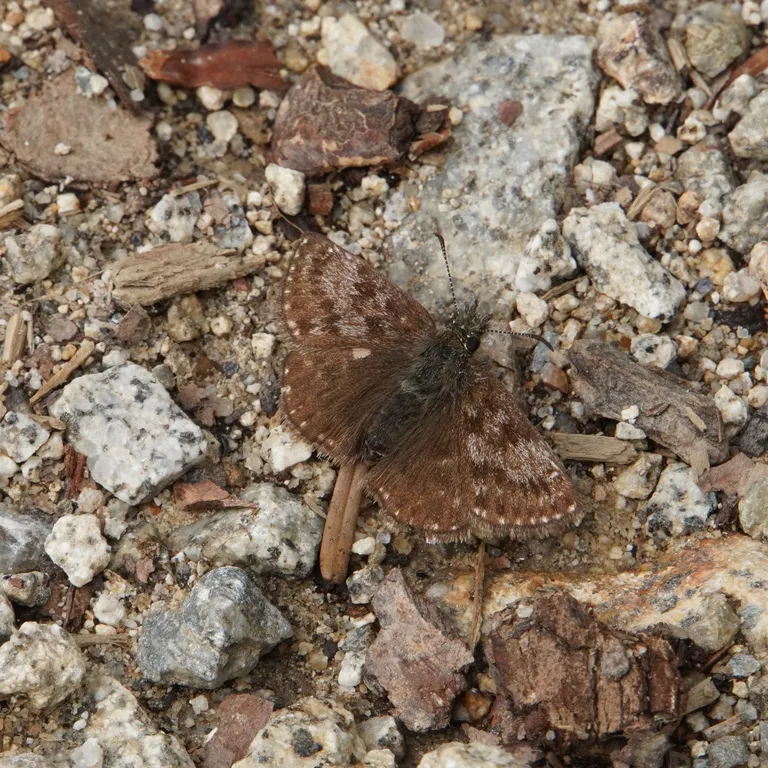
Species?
Erynnis tages
